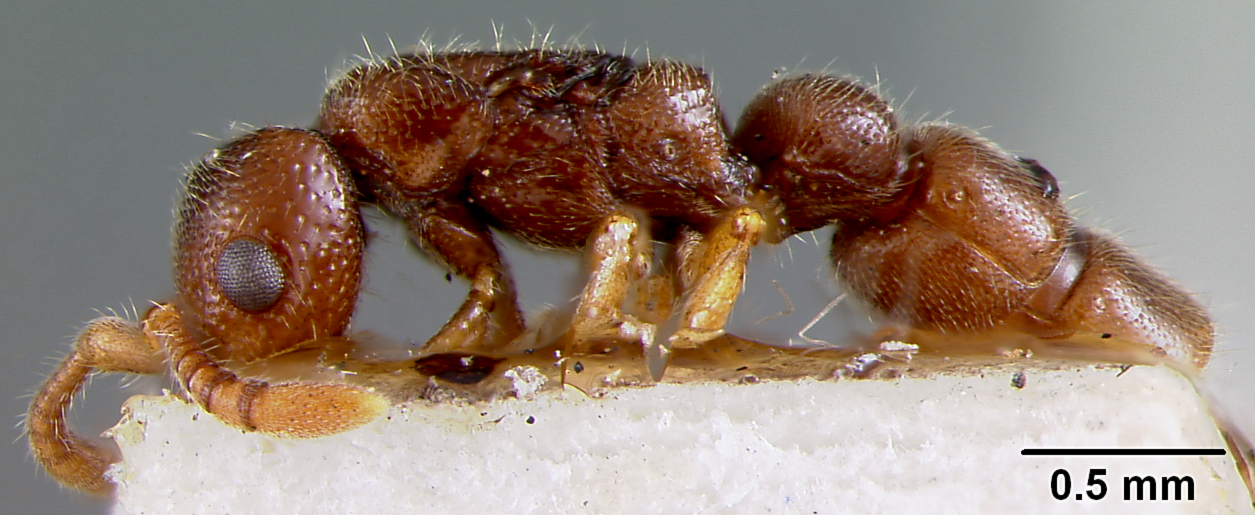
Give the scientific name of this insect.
Eusphinctus occidentalis
